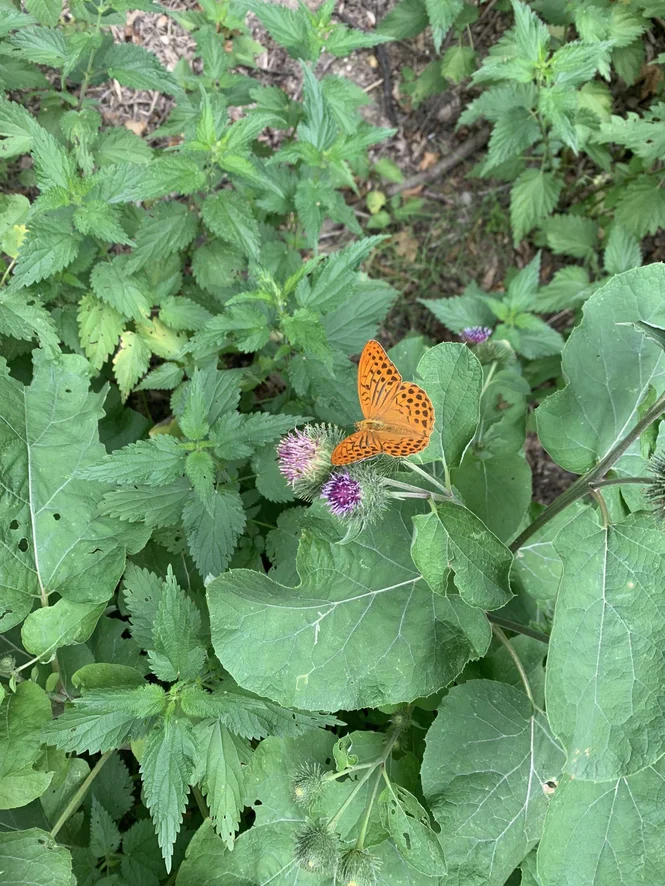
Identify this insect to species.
Argynnis paphia
